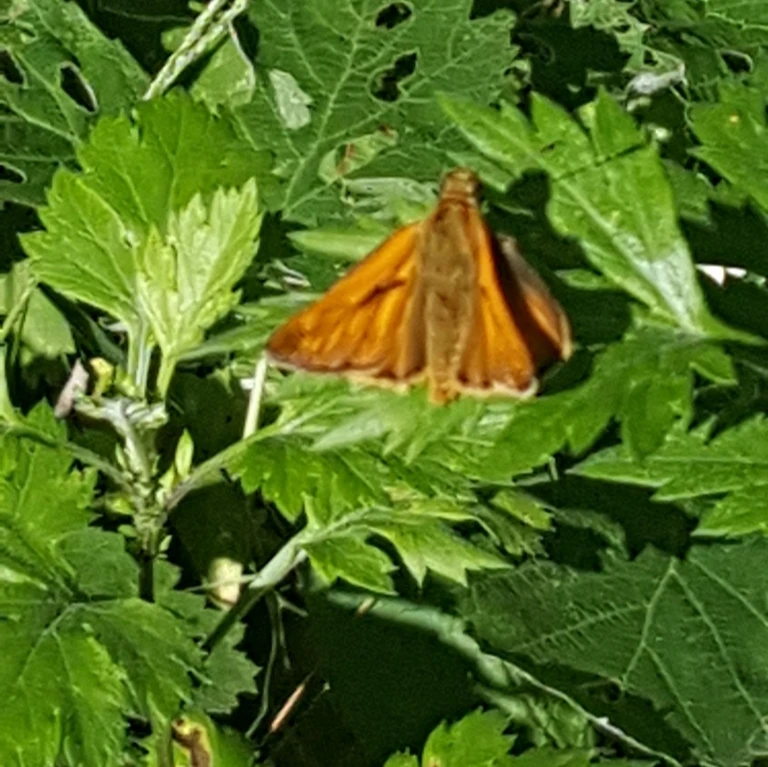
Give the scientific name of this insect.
Ochlodes sylvanus (also Ochlodes venata)
